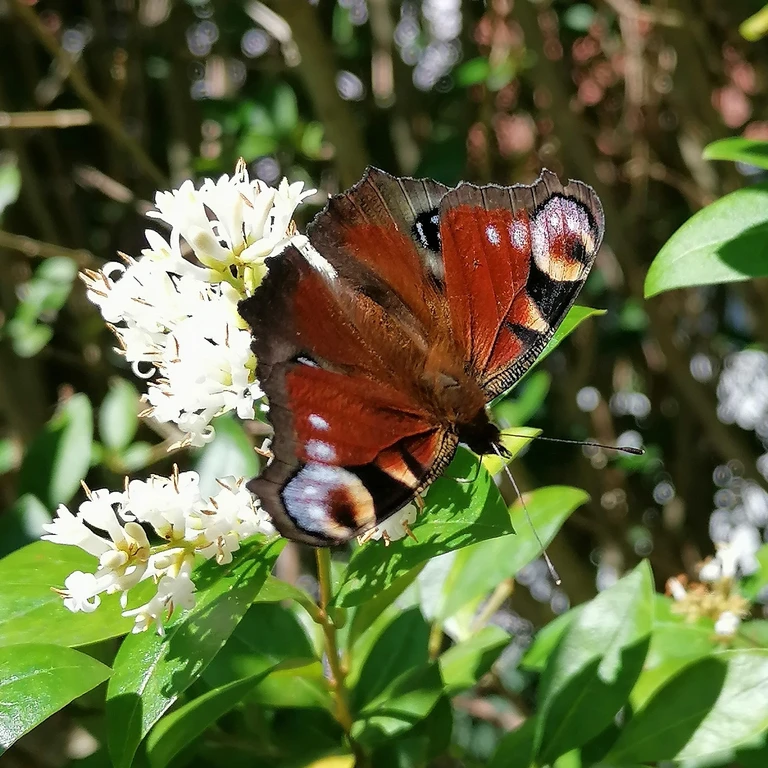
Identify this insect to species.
Aglais io
